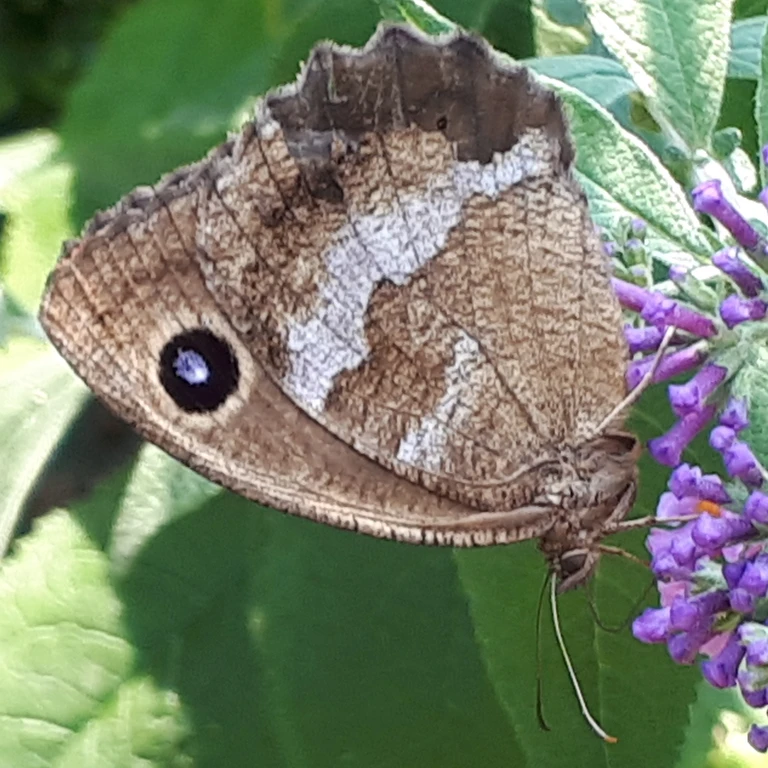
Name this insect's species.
Minois dryas
